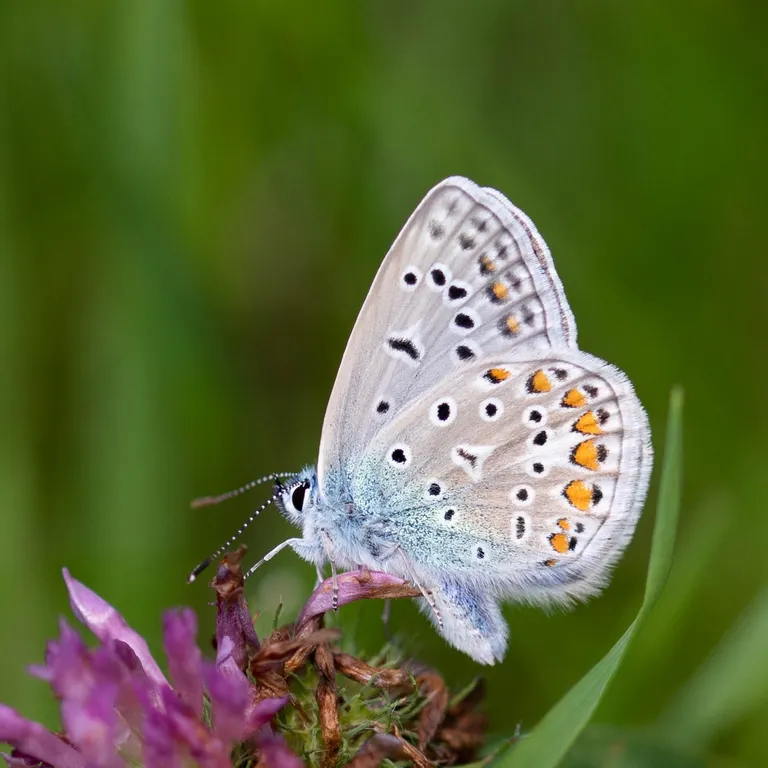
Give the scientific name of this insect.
Polyommatus icarus
